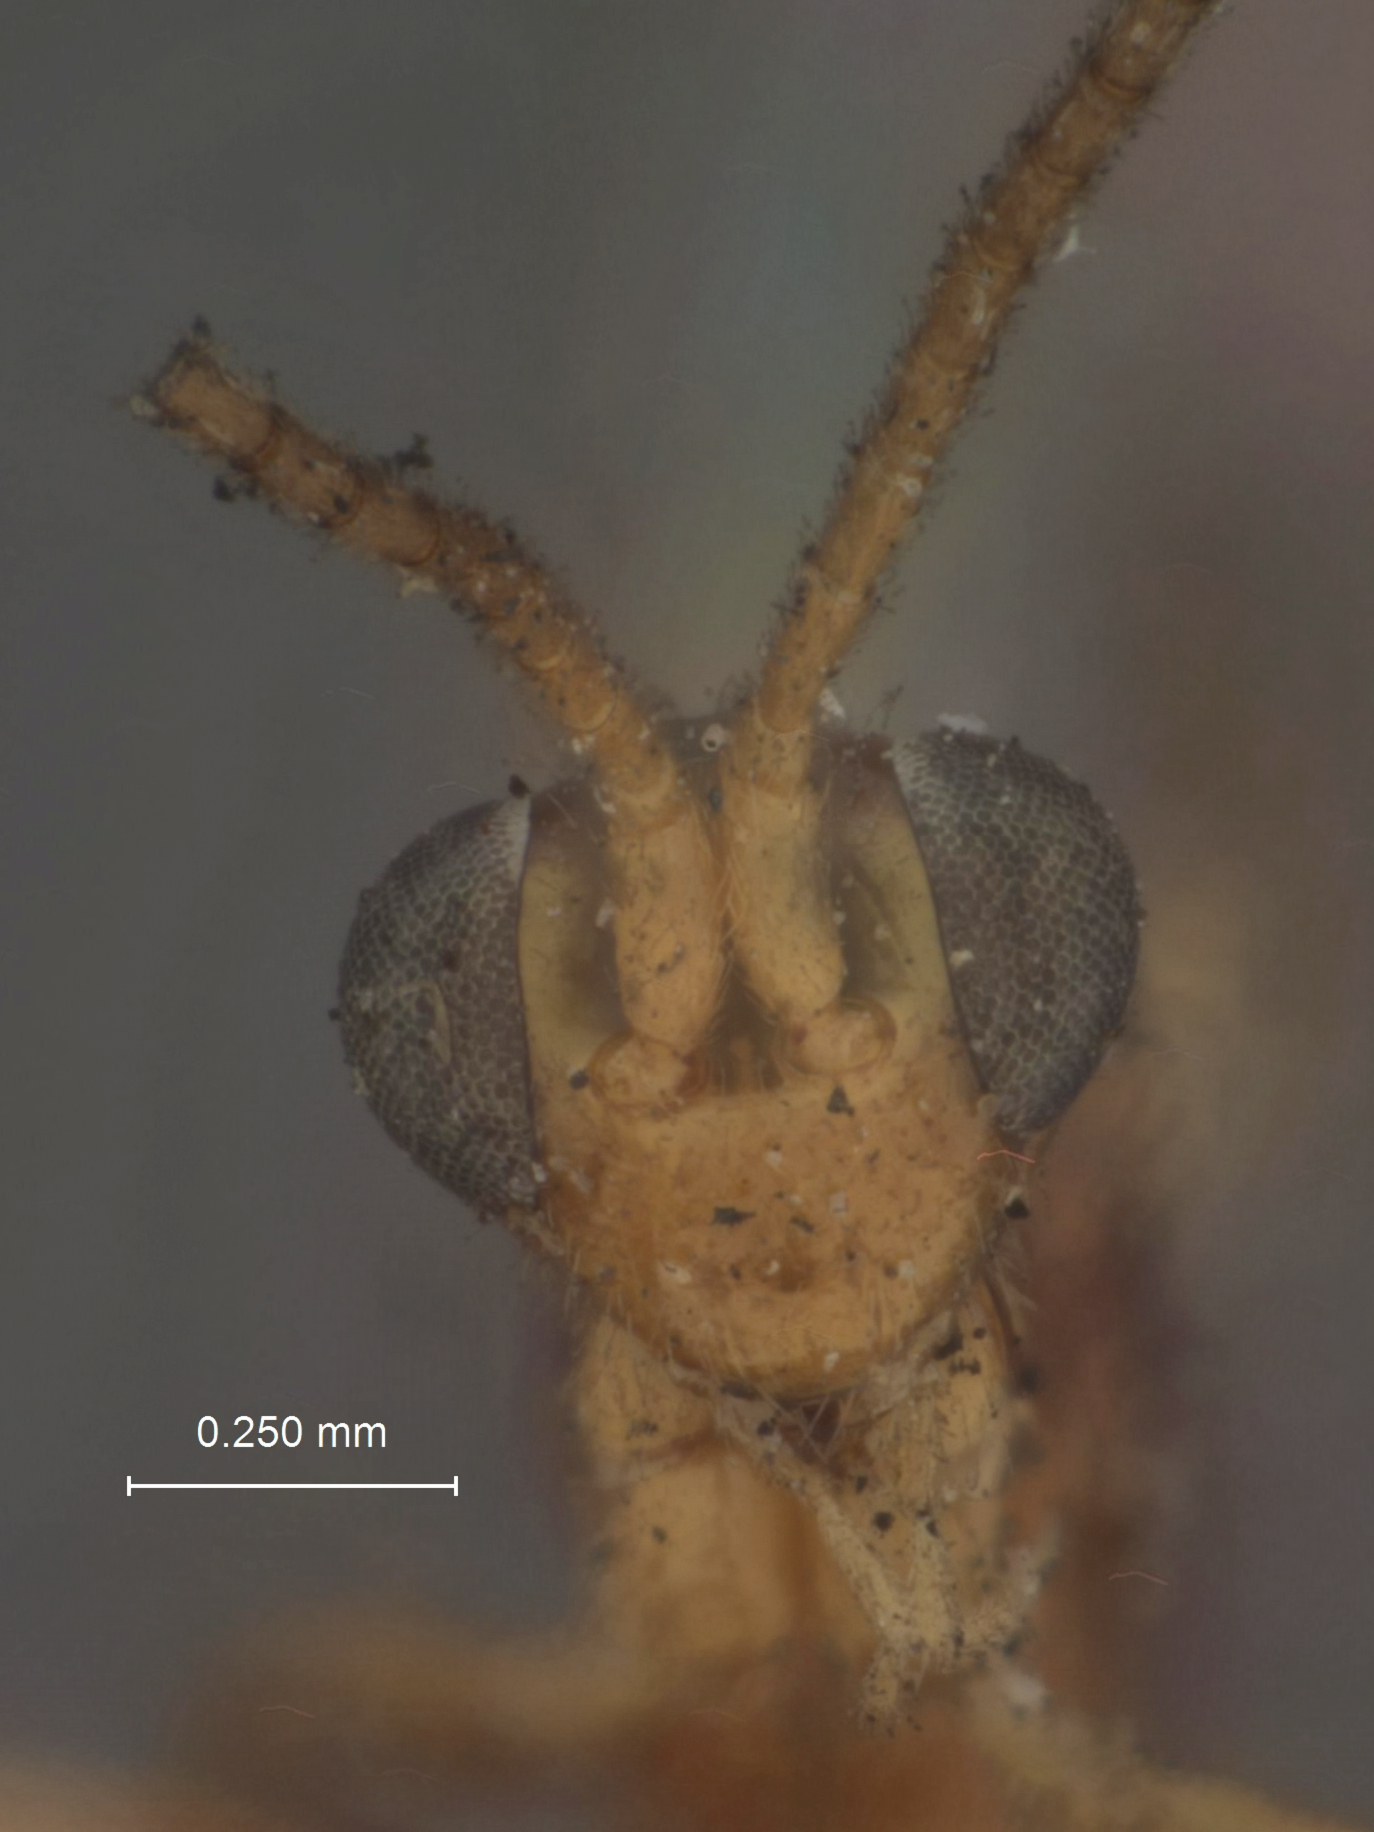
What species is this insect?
Neurateles ulmicola
